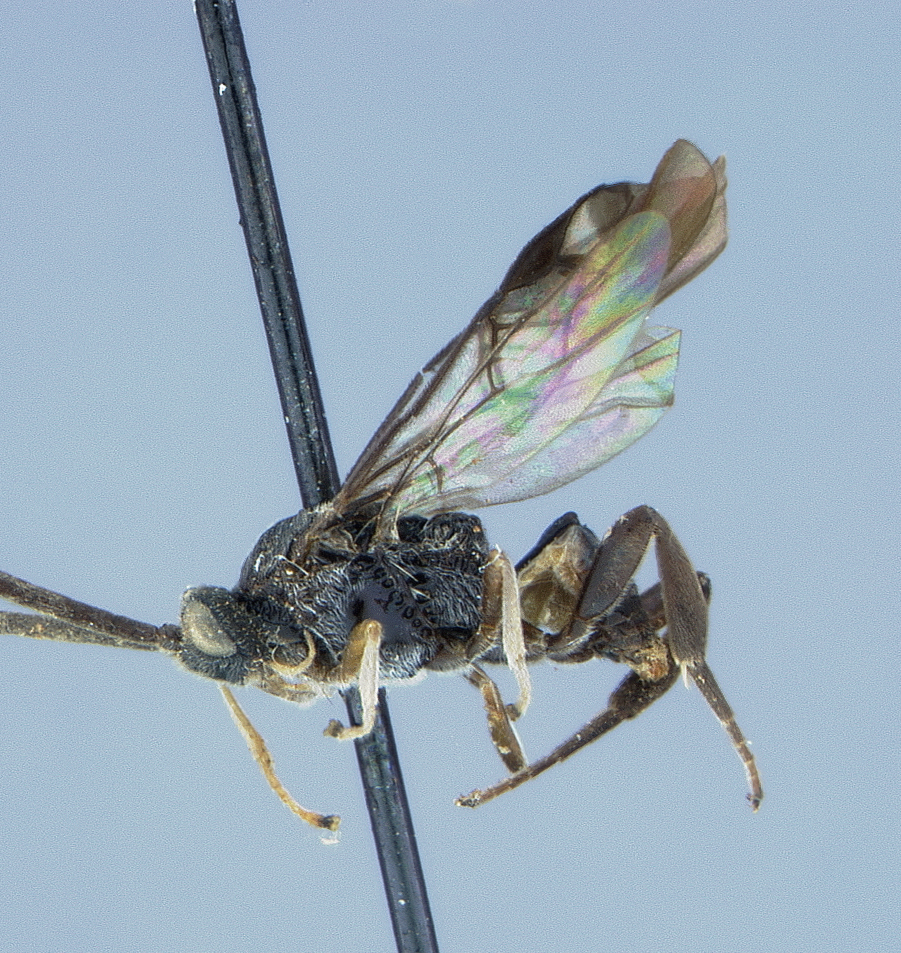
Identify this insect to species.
Microplitis philippinensis
